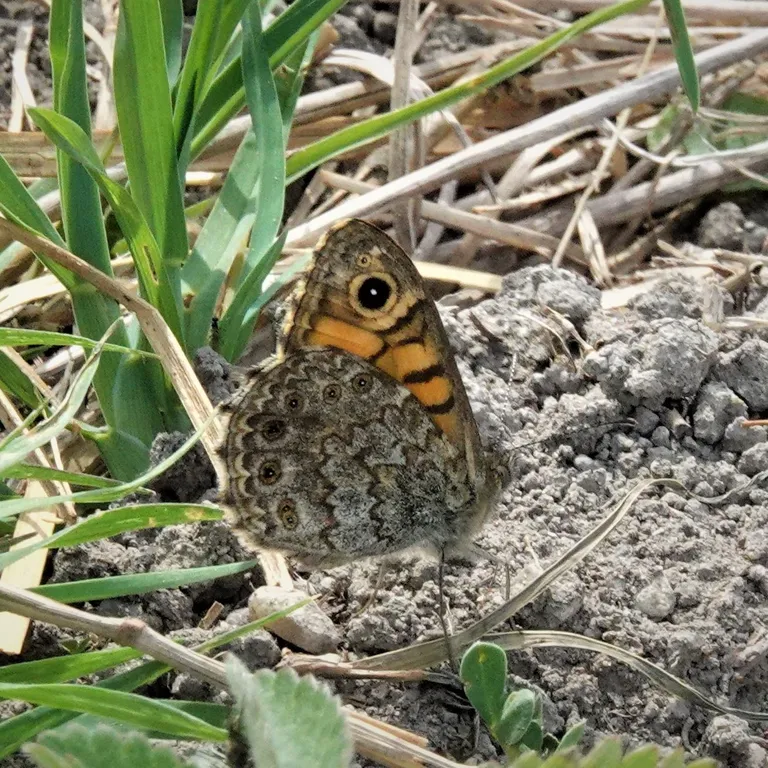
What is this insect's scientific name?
Lasiommata megera (also Pararge megera)
